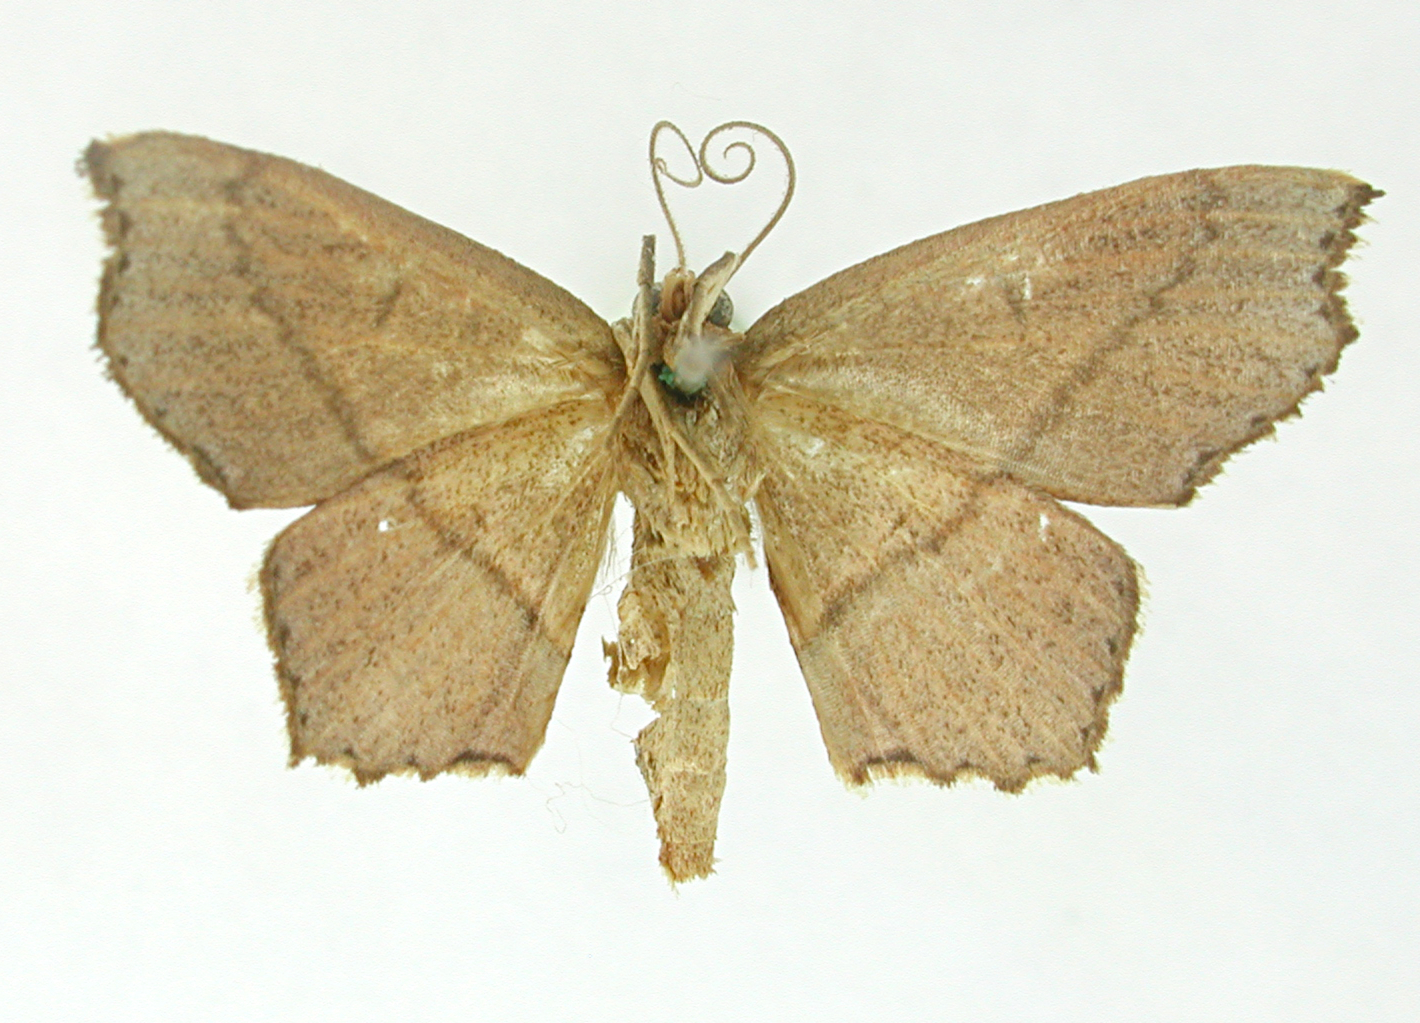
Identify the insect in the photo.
Erythrolophus bicolor
